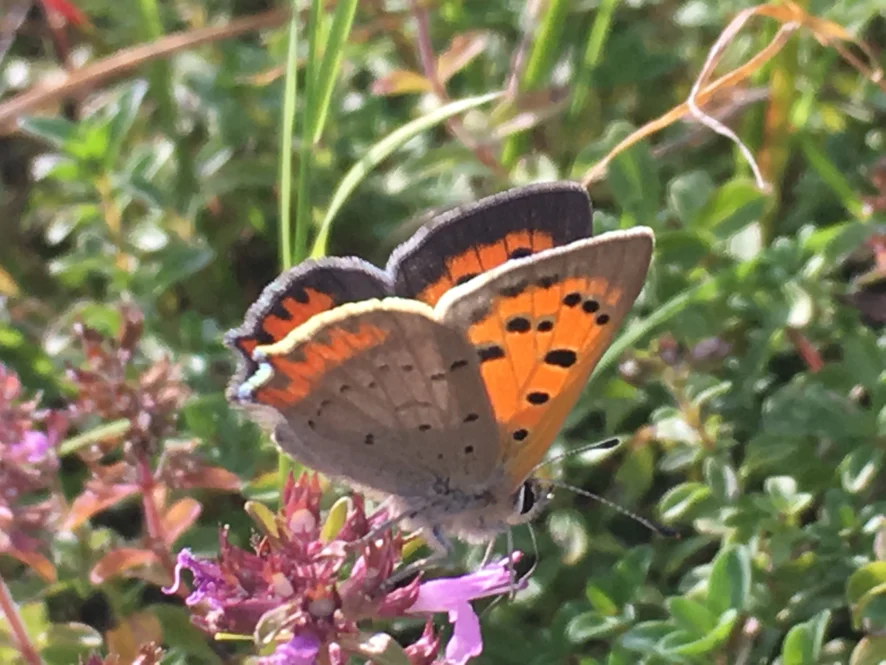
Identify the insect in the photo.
Lycaena phlaeas
